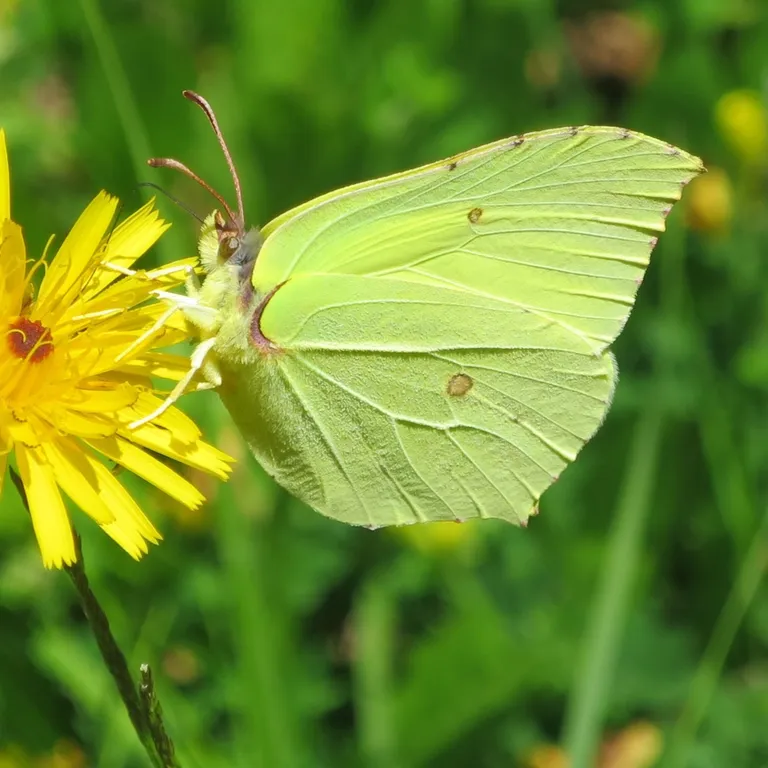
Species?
Gonepteryx rhamni
